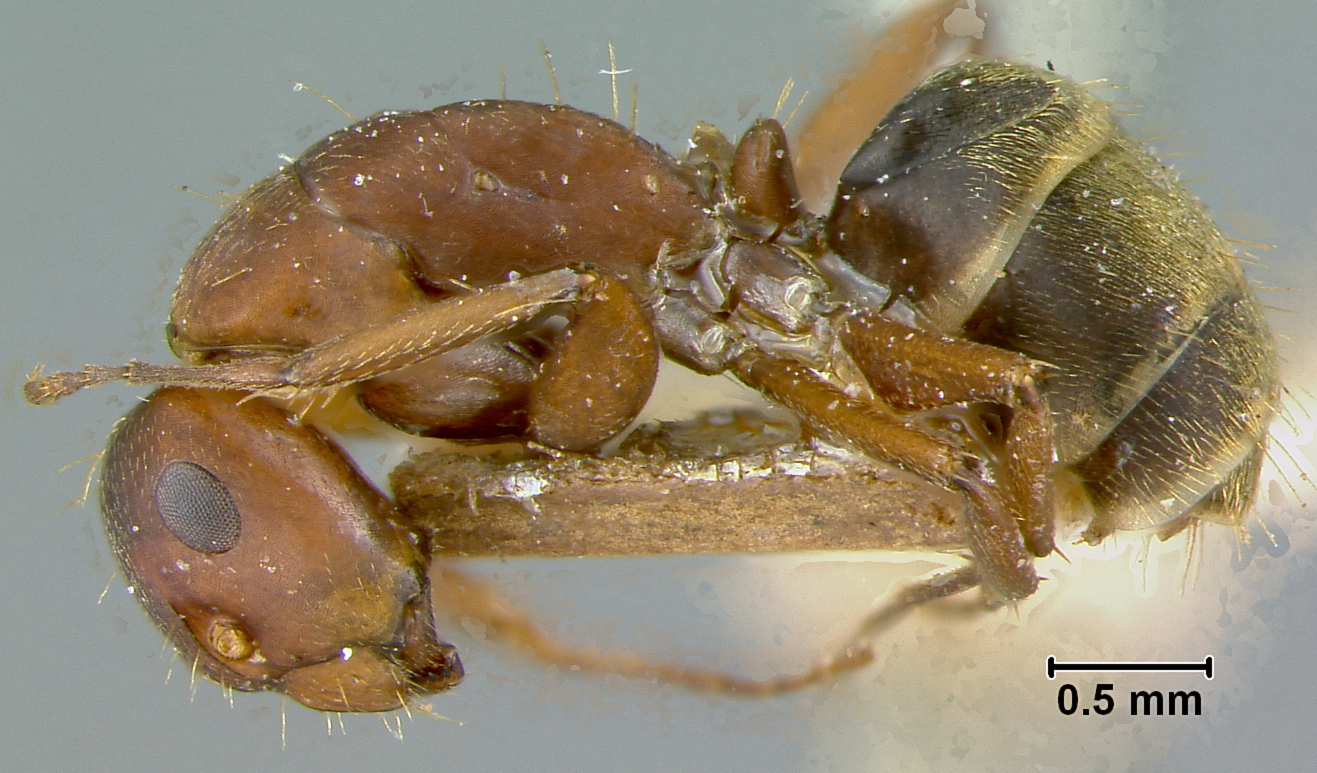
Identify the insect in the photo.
Camponotus novograndensis
